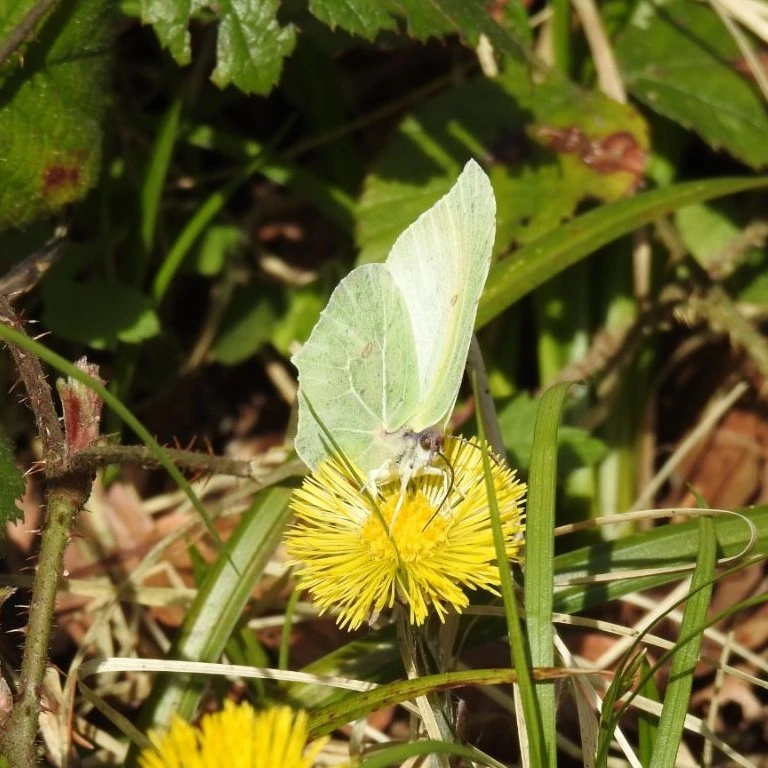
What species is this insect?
Gonepteryx rhamni
